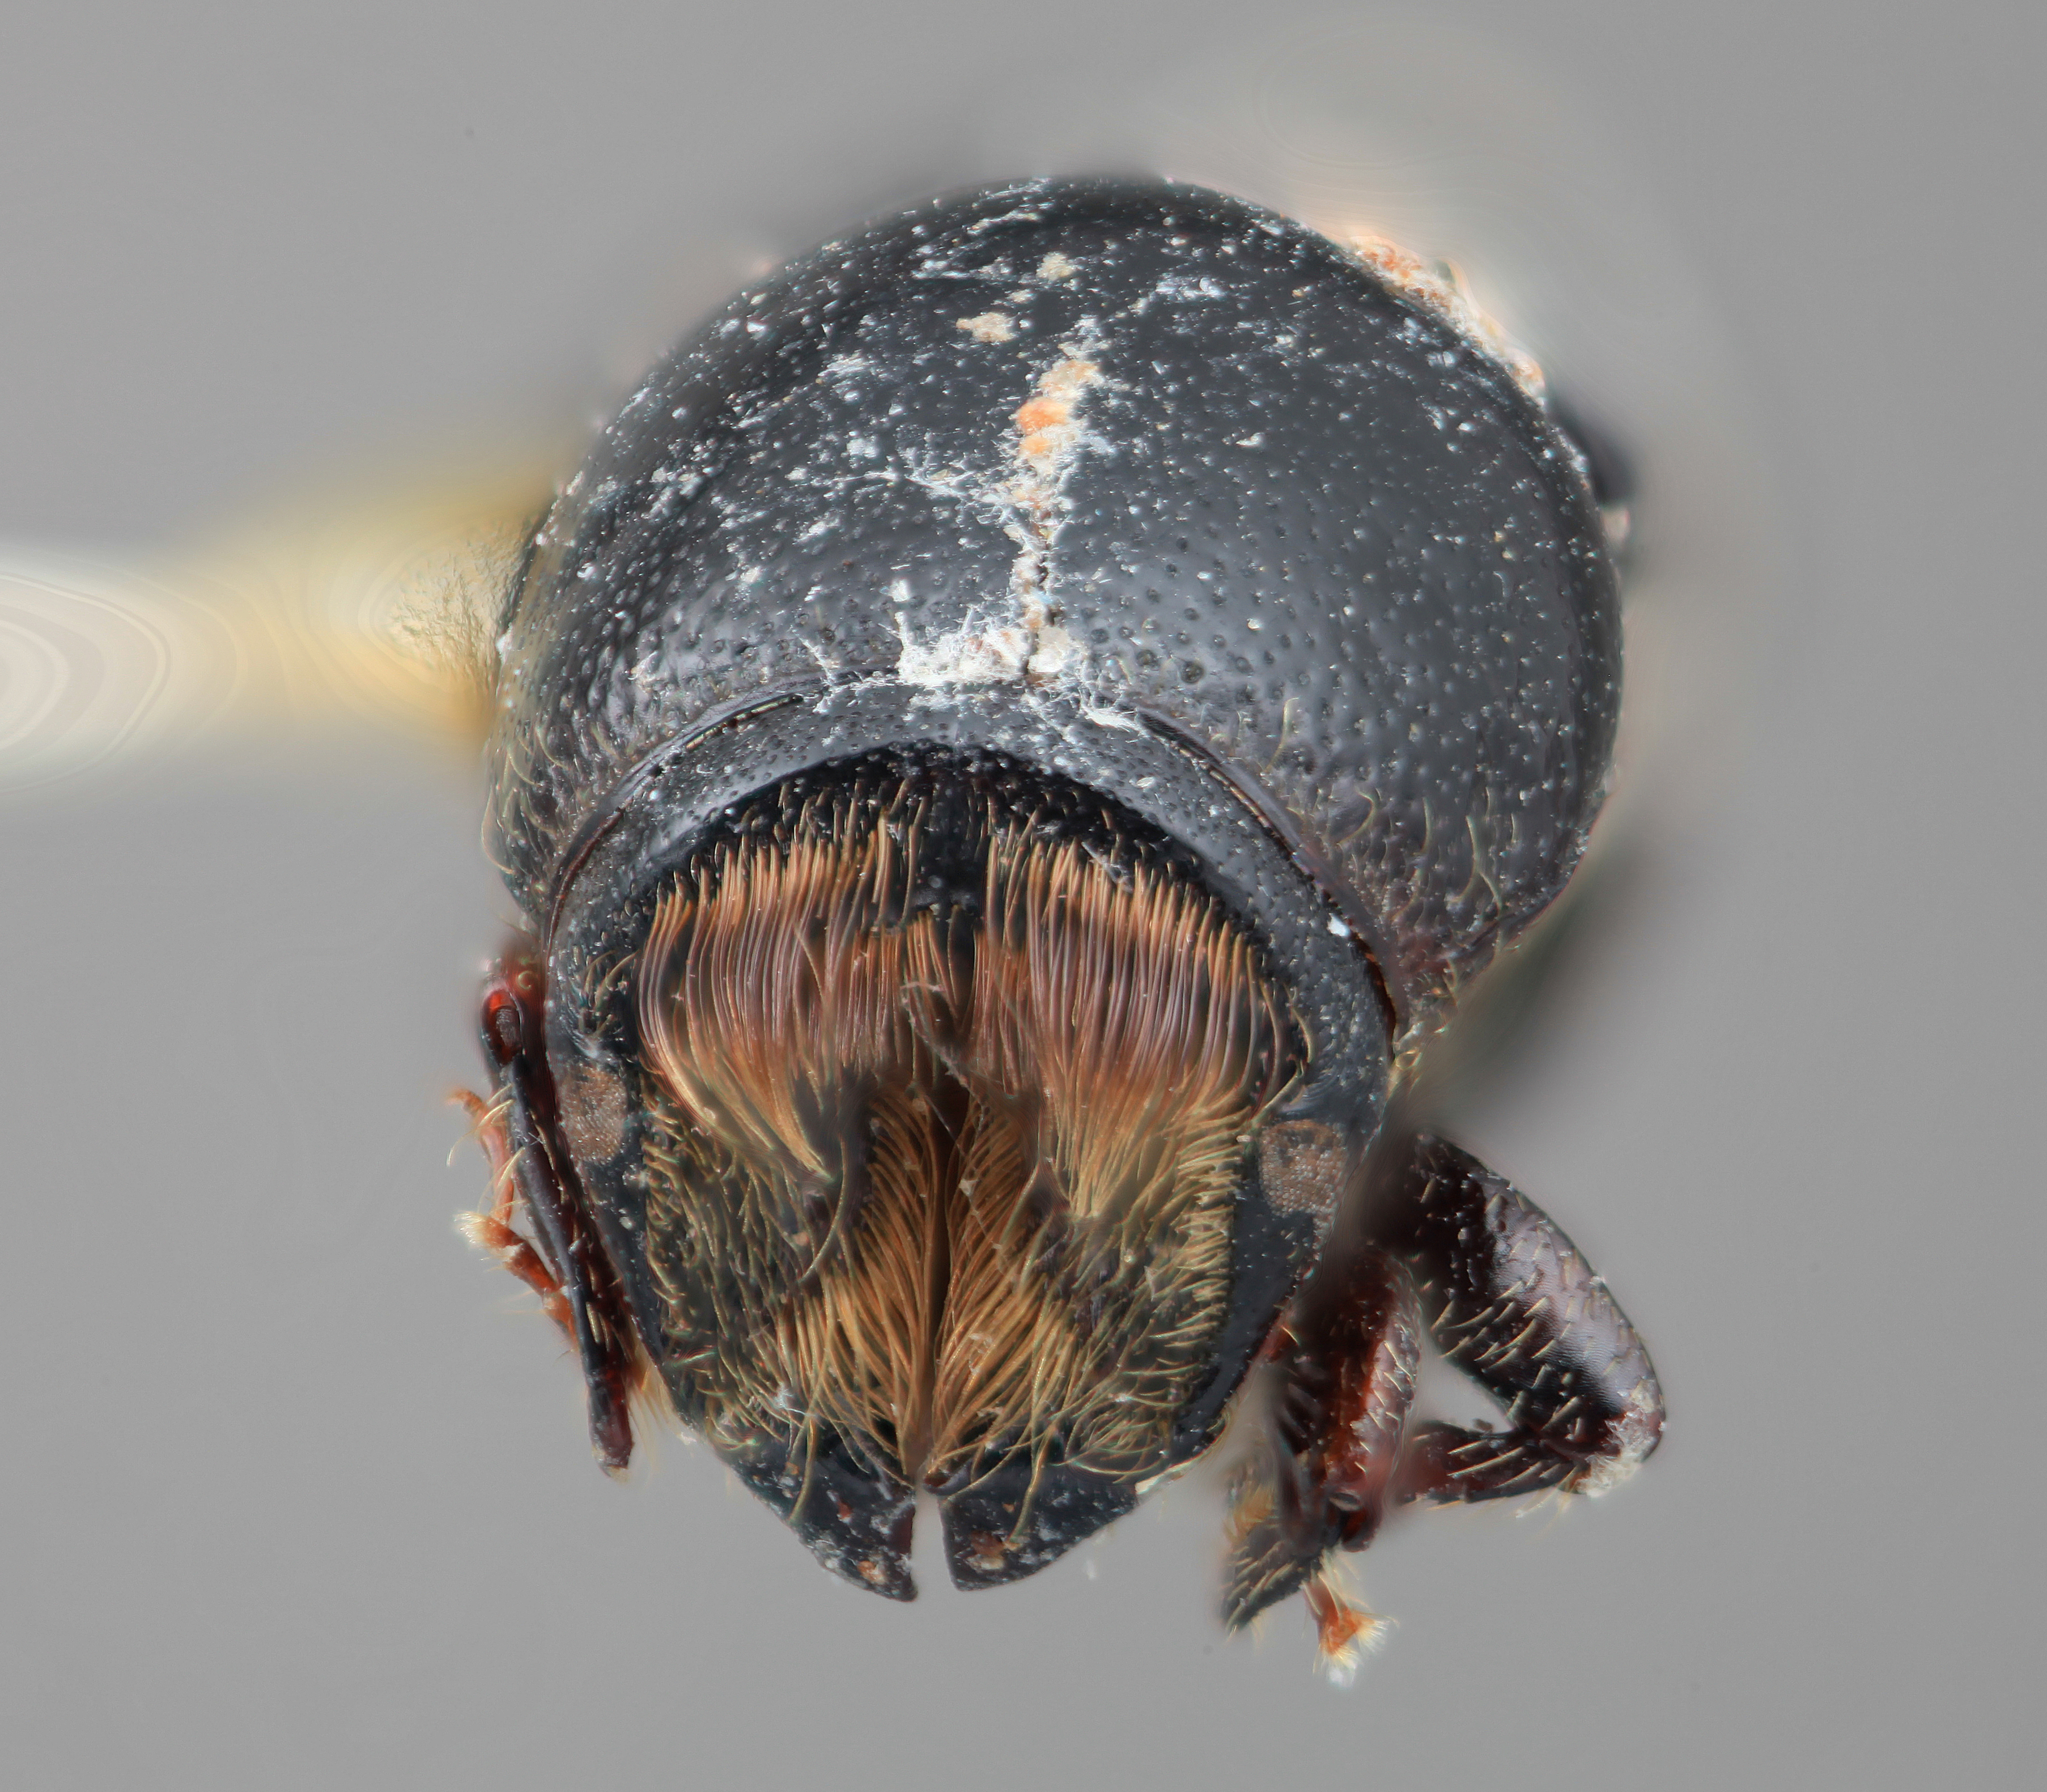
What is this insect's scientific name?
Scolytus excavatus
